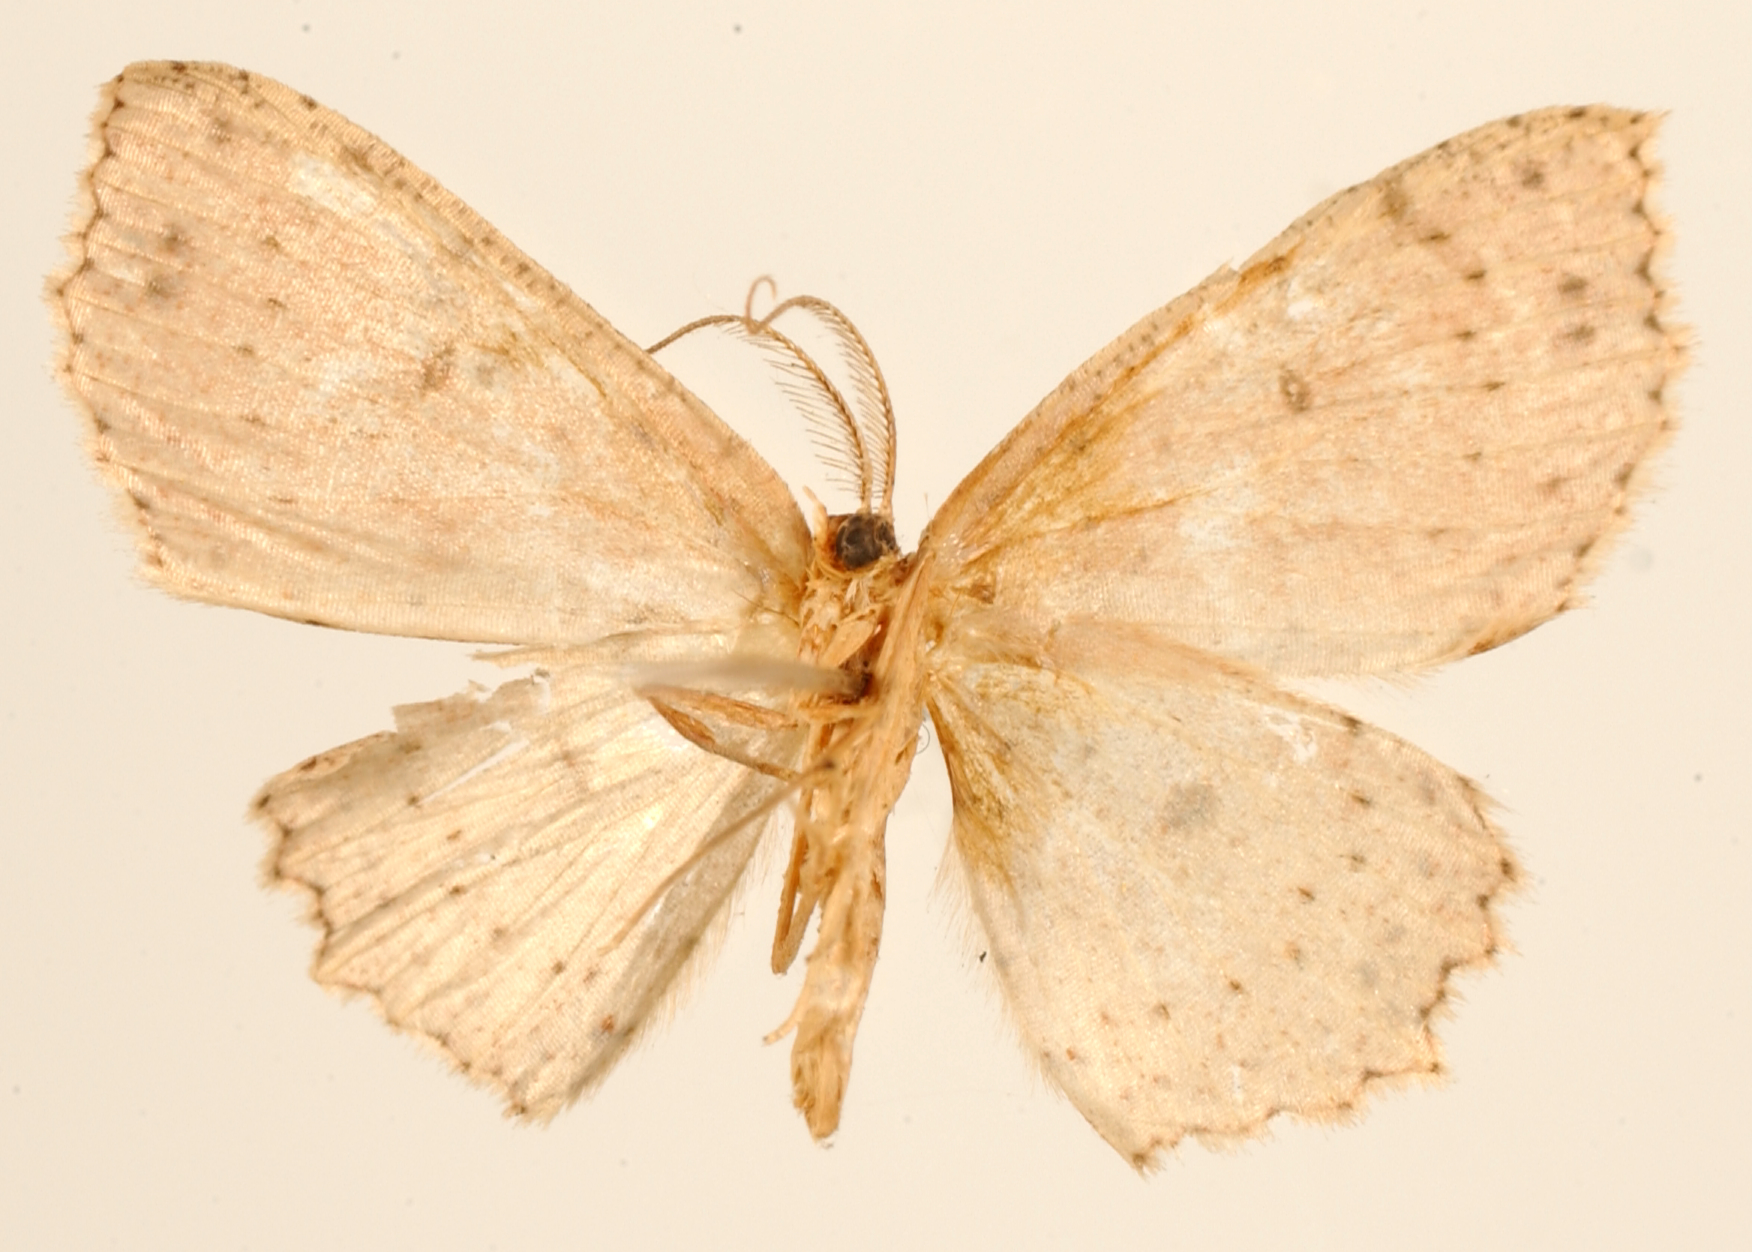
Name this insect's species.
Anisodes stricticata
